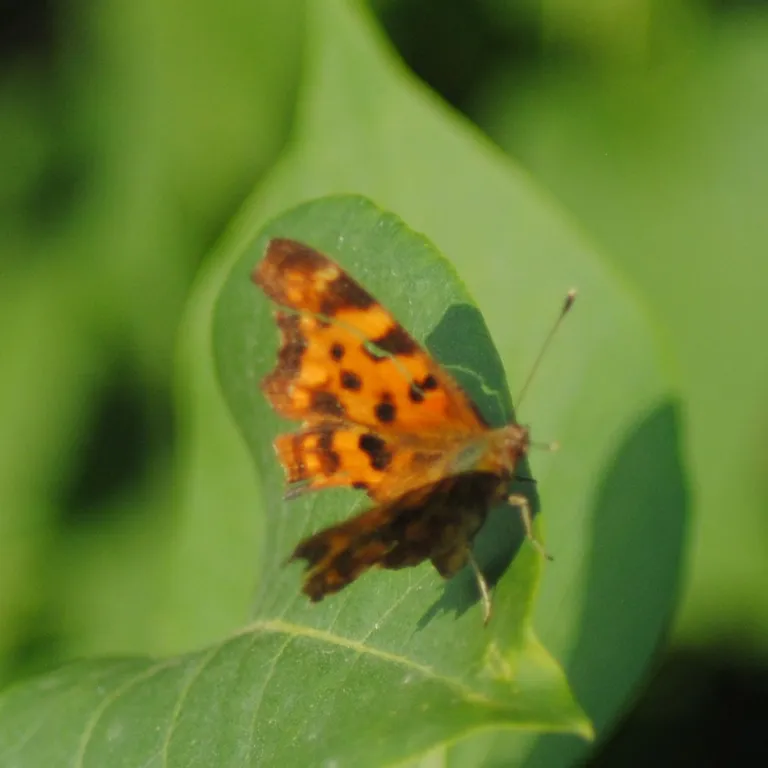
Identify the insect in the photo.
Polygonia c-album
